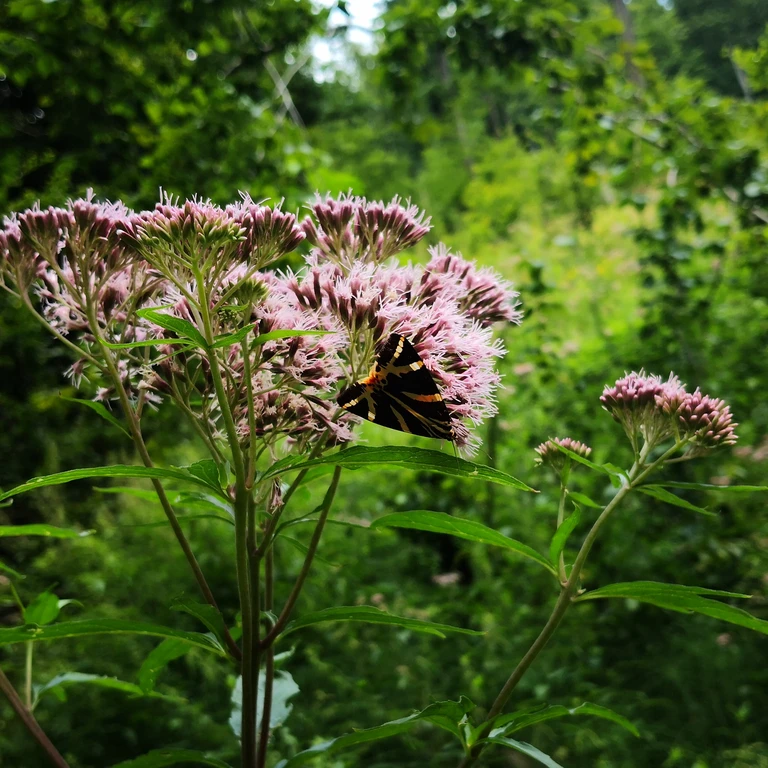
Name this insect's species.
Euplagia quadripunctaria
